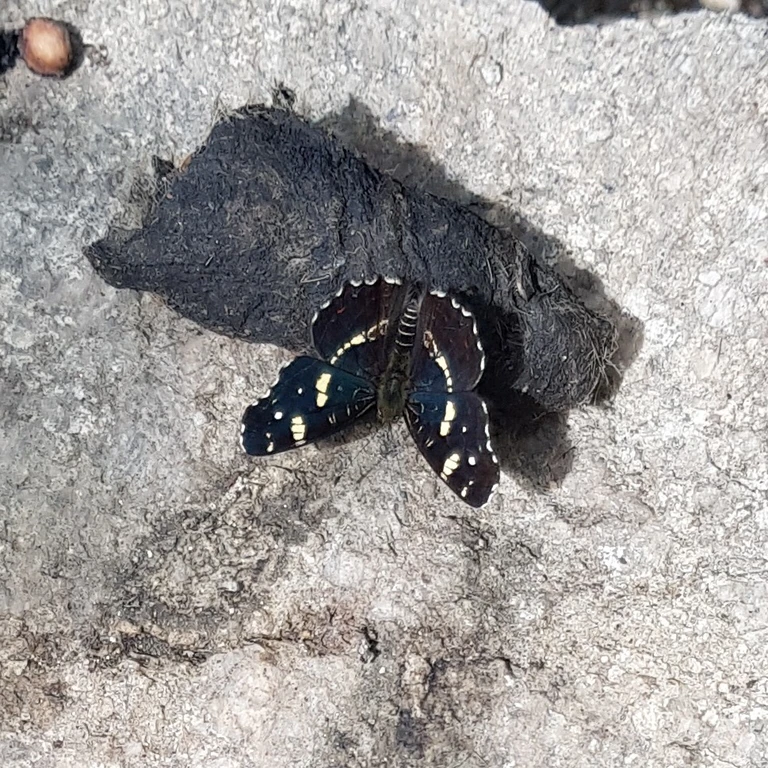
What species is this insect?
Araschnia levana
